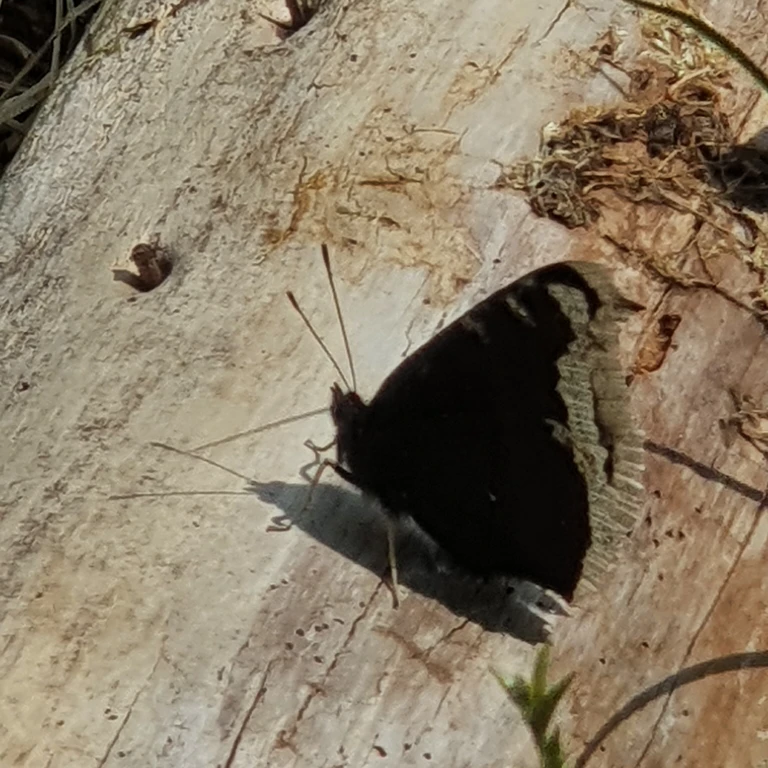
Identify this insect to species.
Nymphalis antiopa
